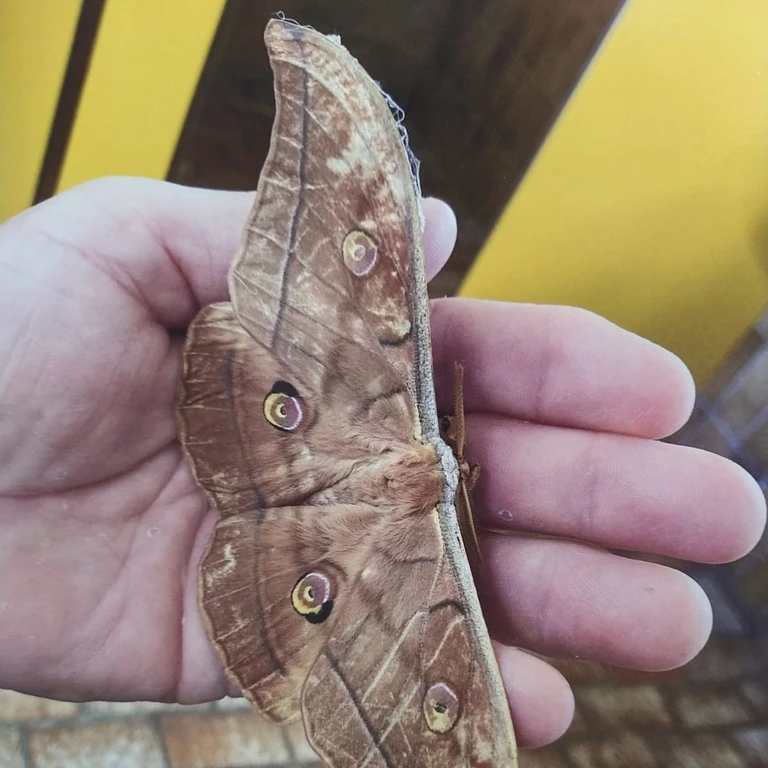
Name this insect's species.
Antheraea yamamai
